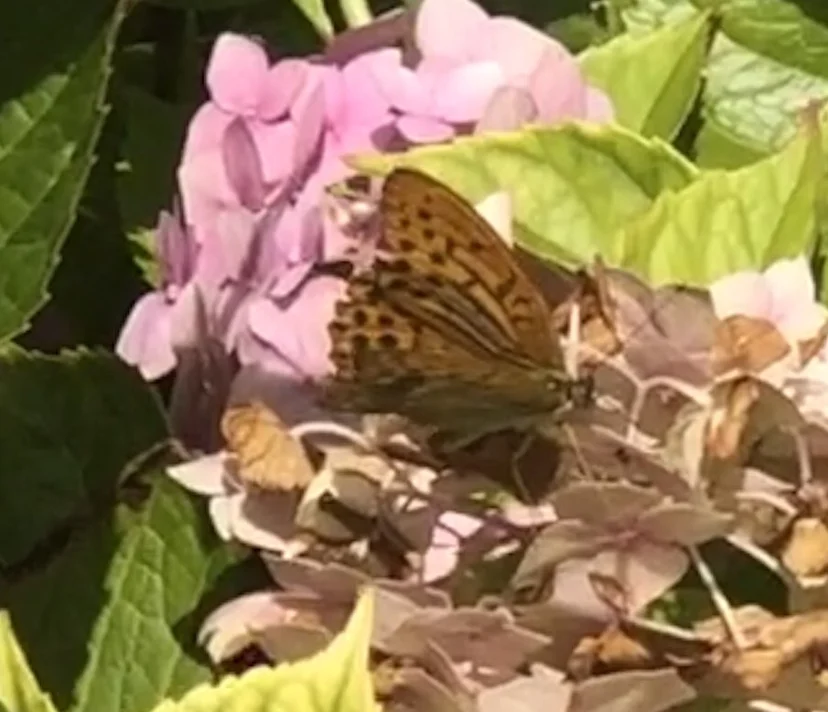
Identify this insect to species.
Argynnis paphia
